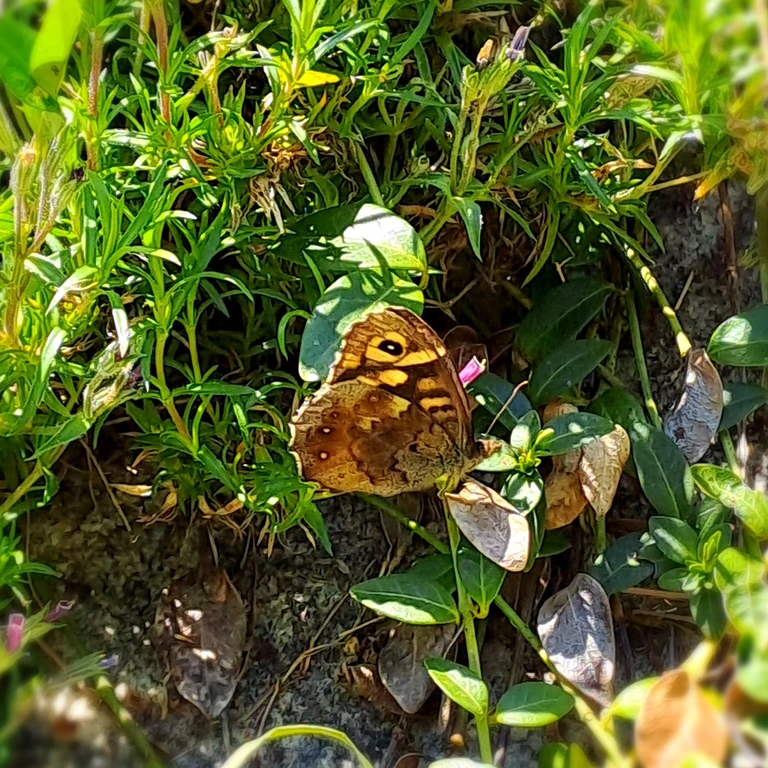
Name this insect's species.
Pararge aegeria
